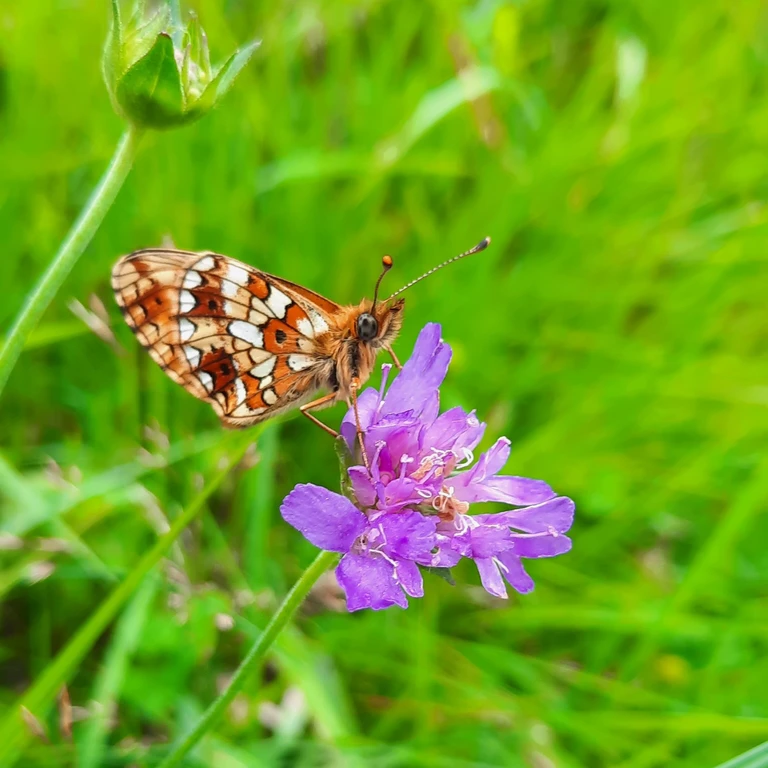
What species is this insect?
Boloria selene
